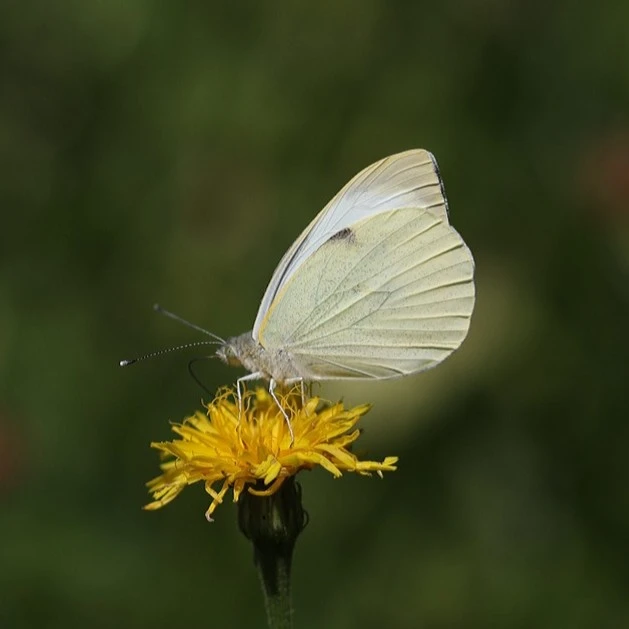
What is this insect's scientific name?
Pieris brassicae
